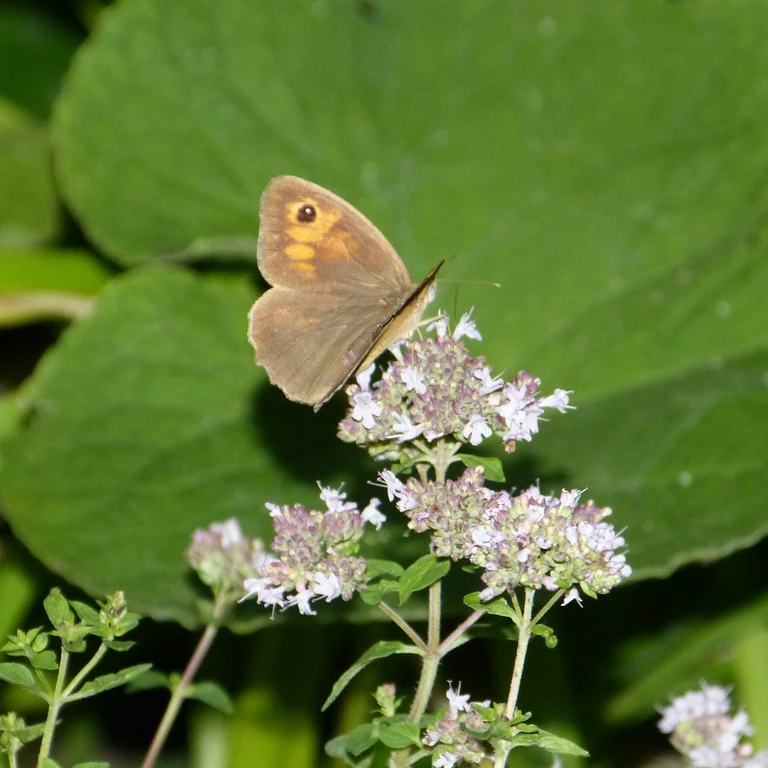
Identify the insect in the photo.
Maniola jurtina
